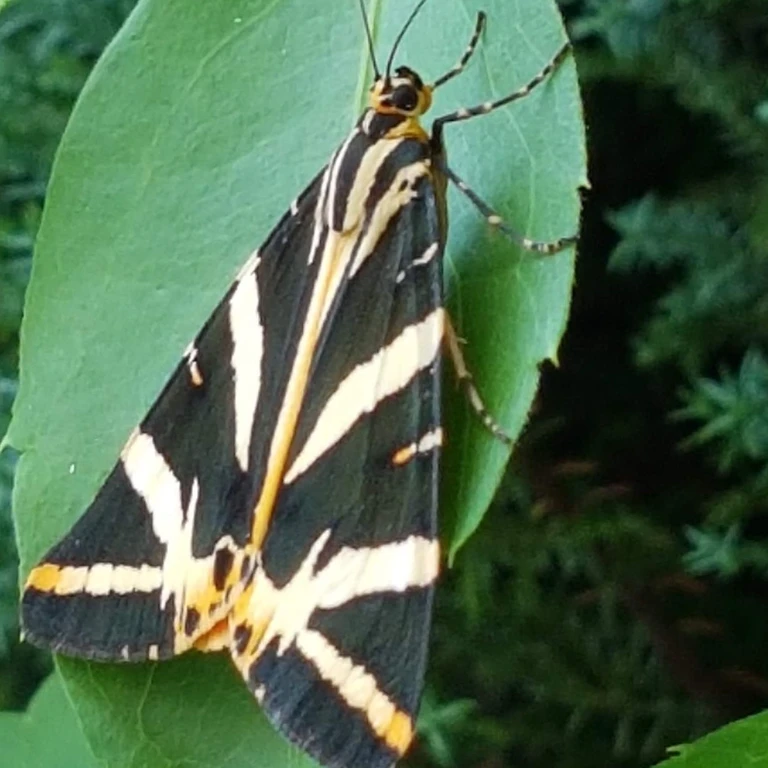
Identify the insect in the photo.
Euplagia quadripunctaria
